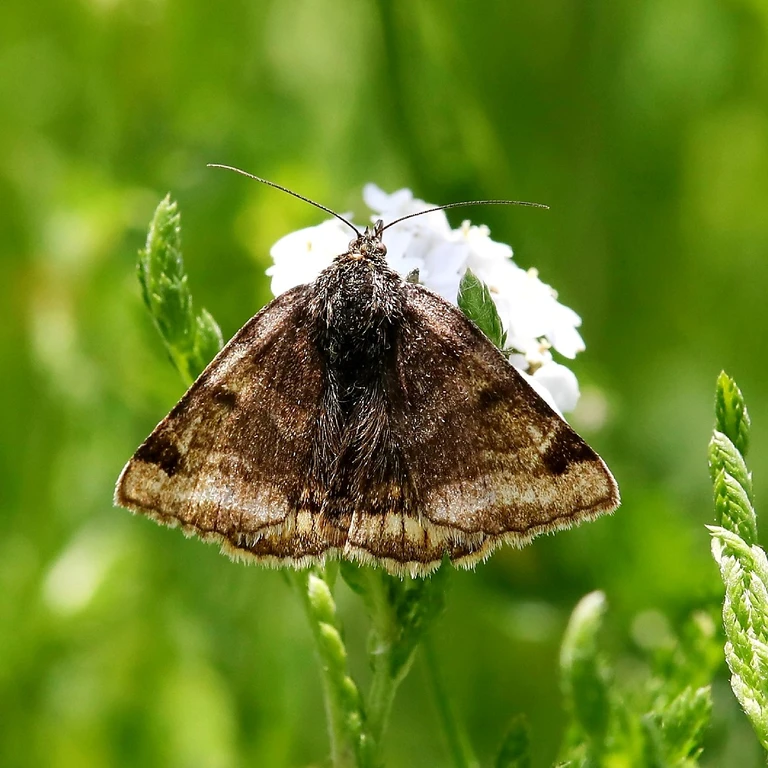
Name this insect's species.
Euclidia glyphica
